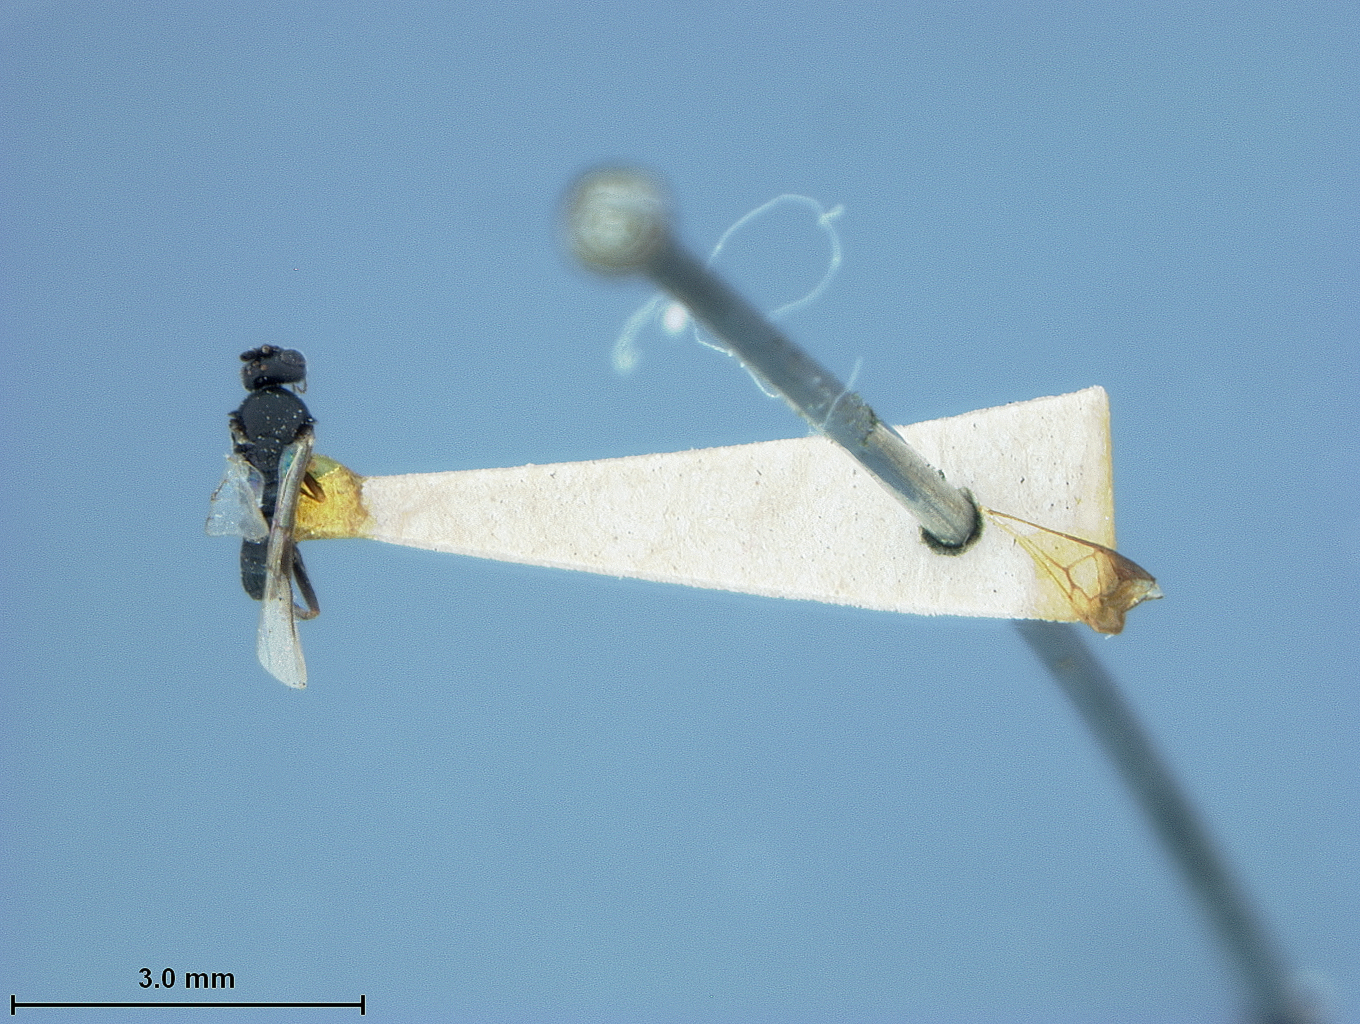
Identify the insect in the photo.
Apanteles monticola
